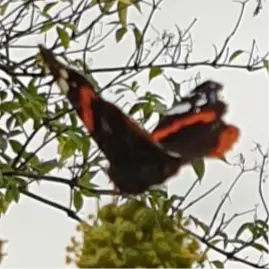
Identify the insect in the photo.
Vanessa atalanta
